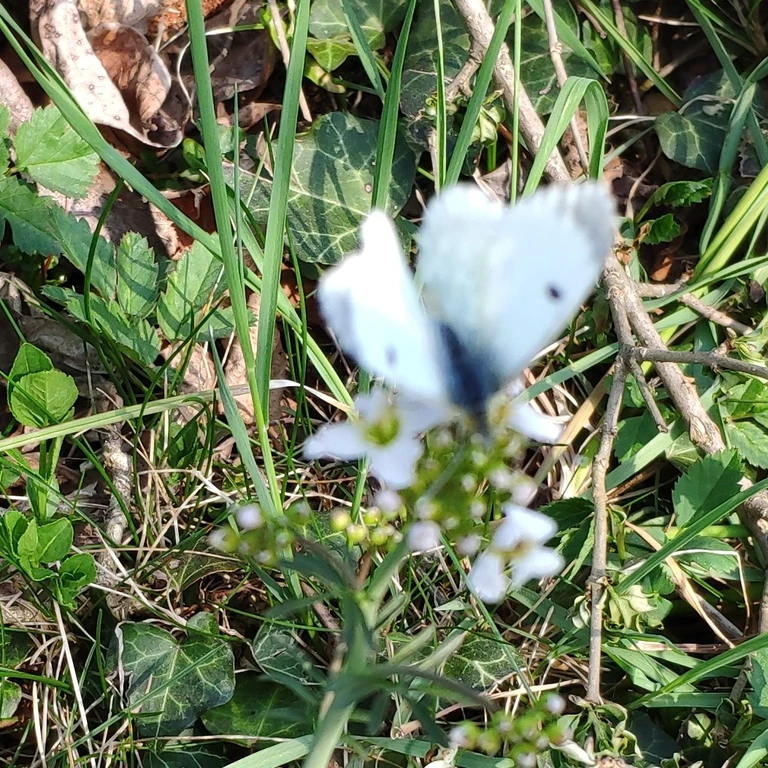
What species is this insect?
Anthocharis cardamines
